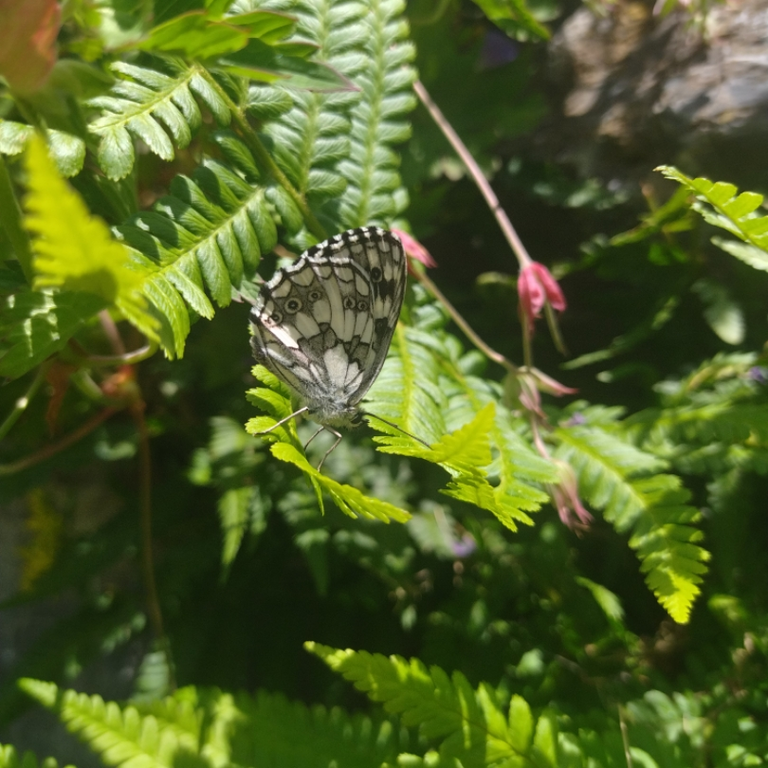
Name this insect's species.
Melanargia galathea
